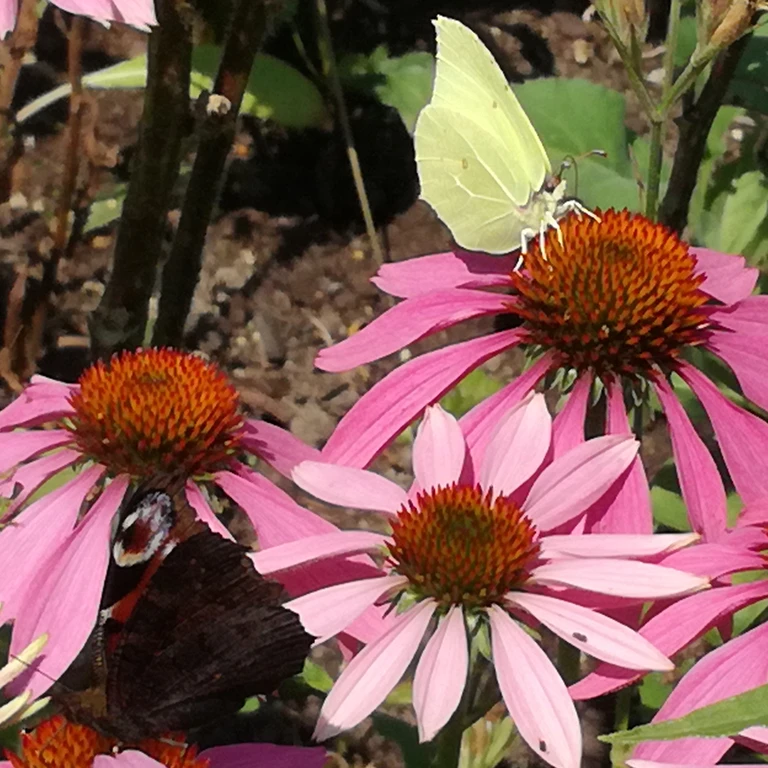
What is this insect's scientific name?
Gonepteryx rhamni
